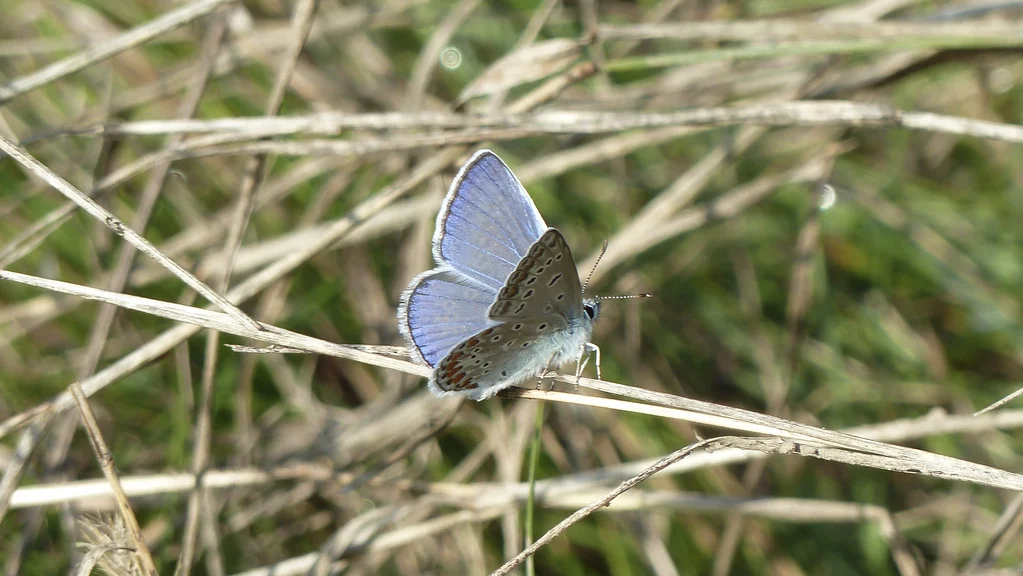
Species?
Polyommatus icarus
